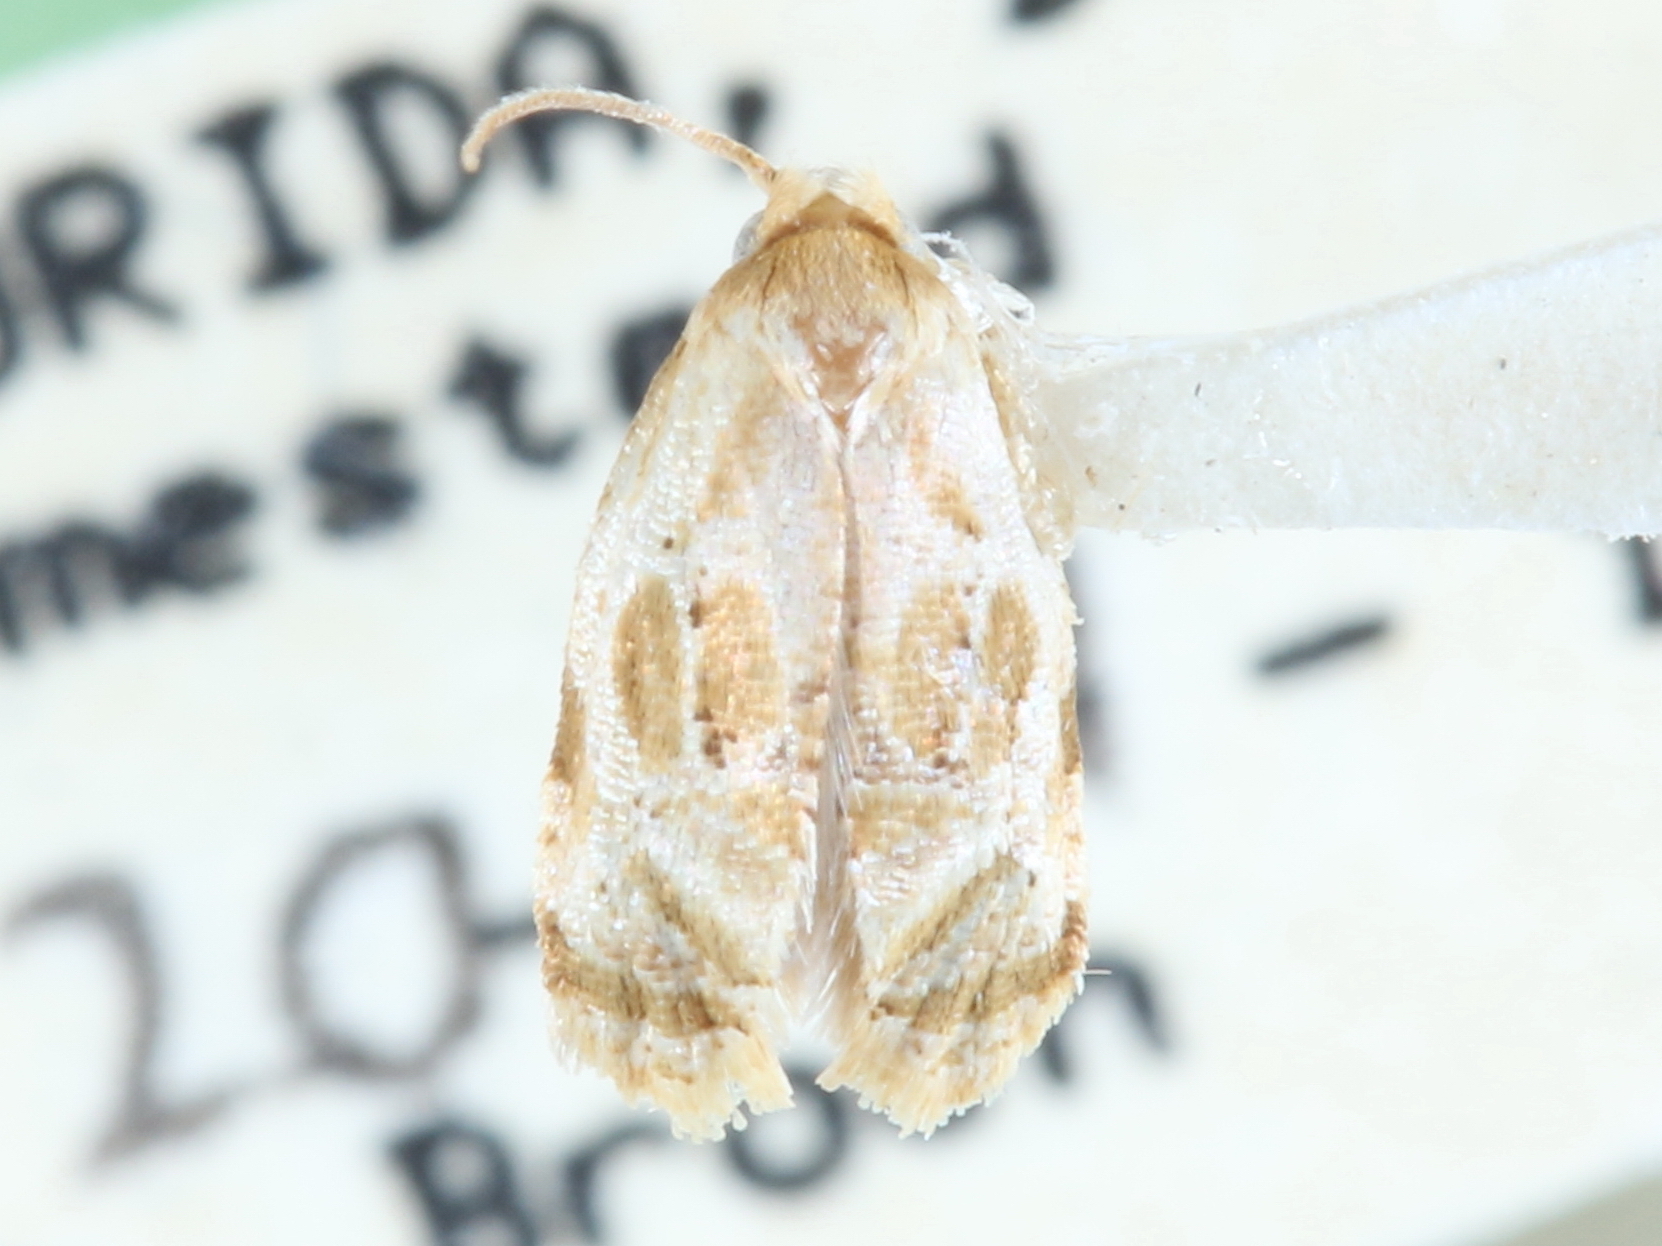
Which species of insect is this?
Saphenista biloba
